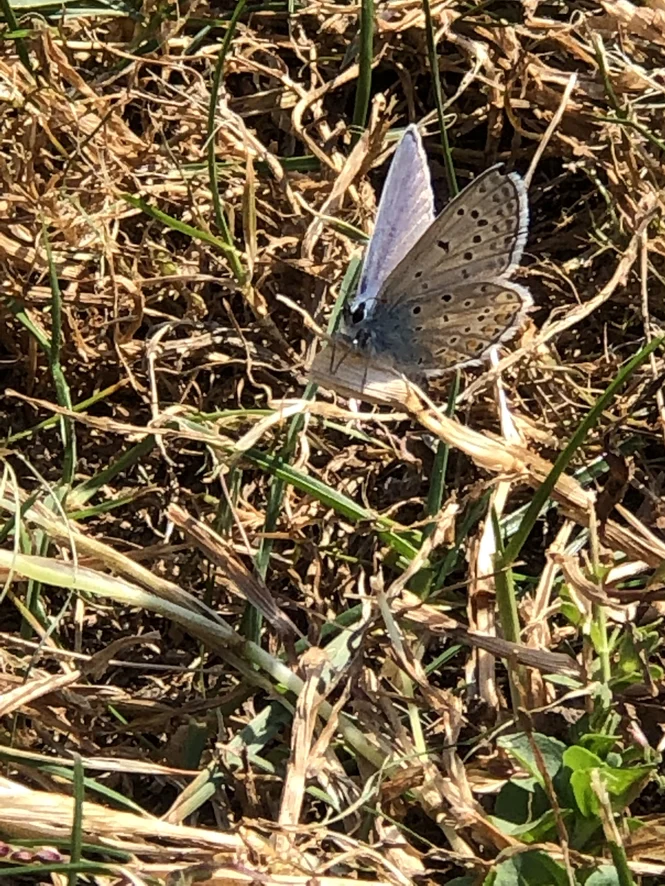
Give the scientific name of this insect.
Polyommatus icarus
